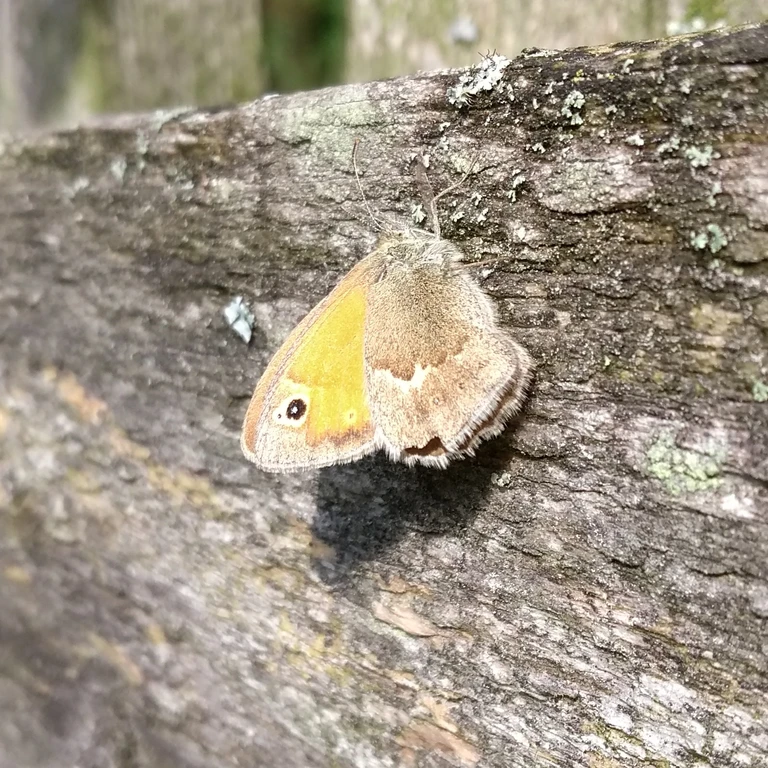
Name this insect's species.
Coenonympha pamphilus
